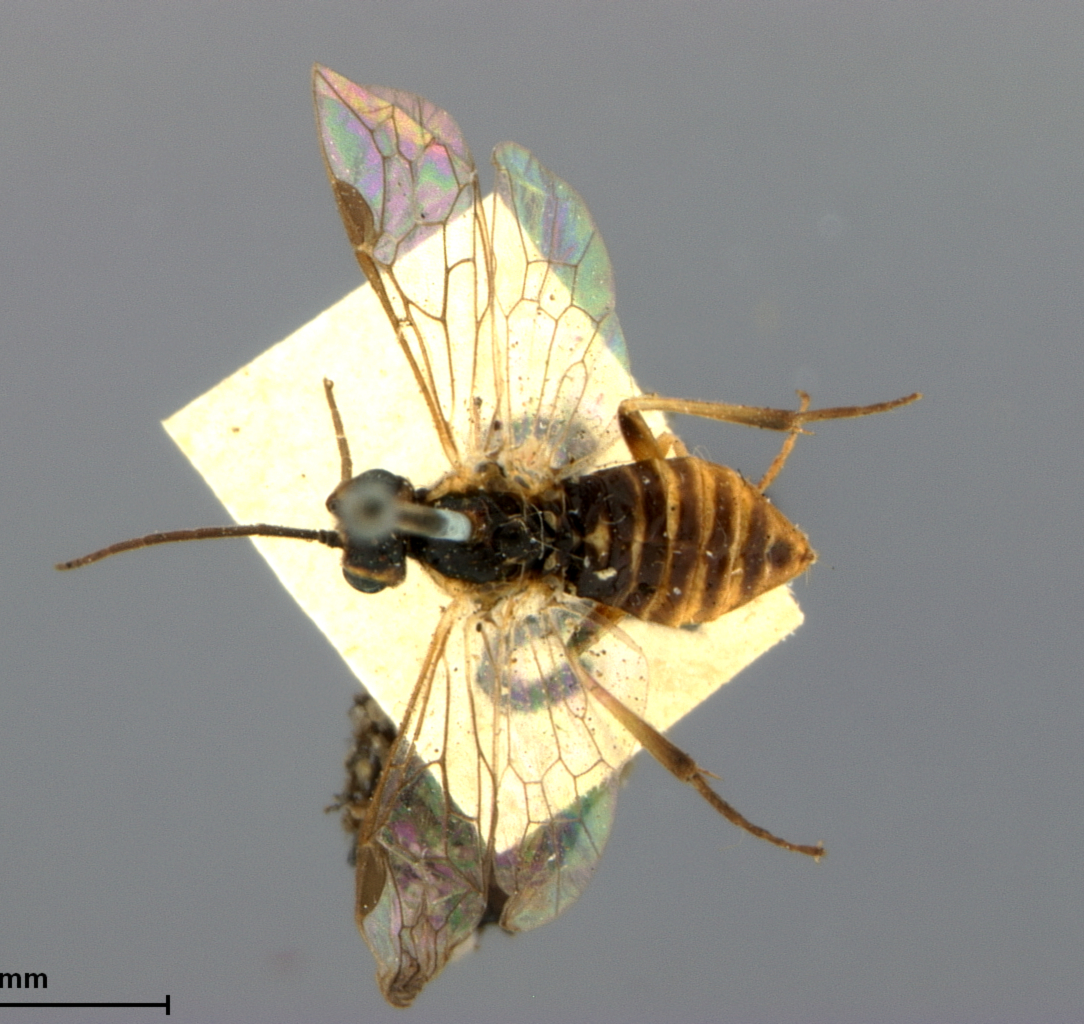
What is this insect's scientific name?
Pteronus marlatti
